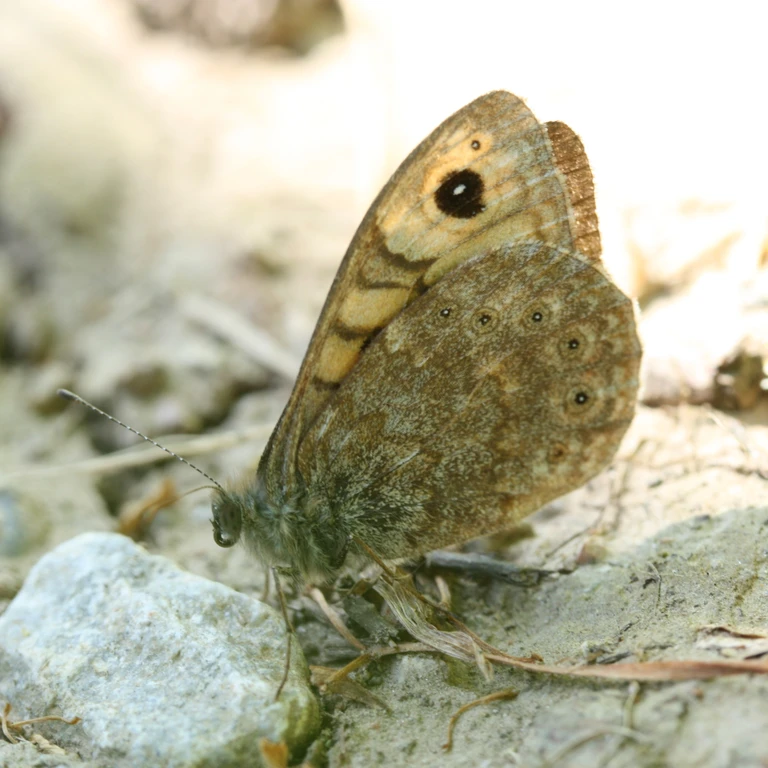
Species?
Lasiommata megera (also Pararge megera)
